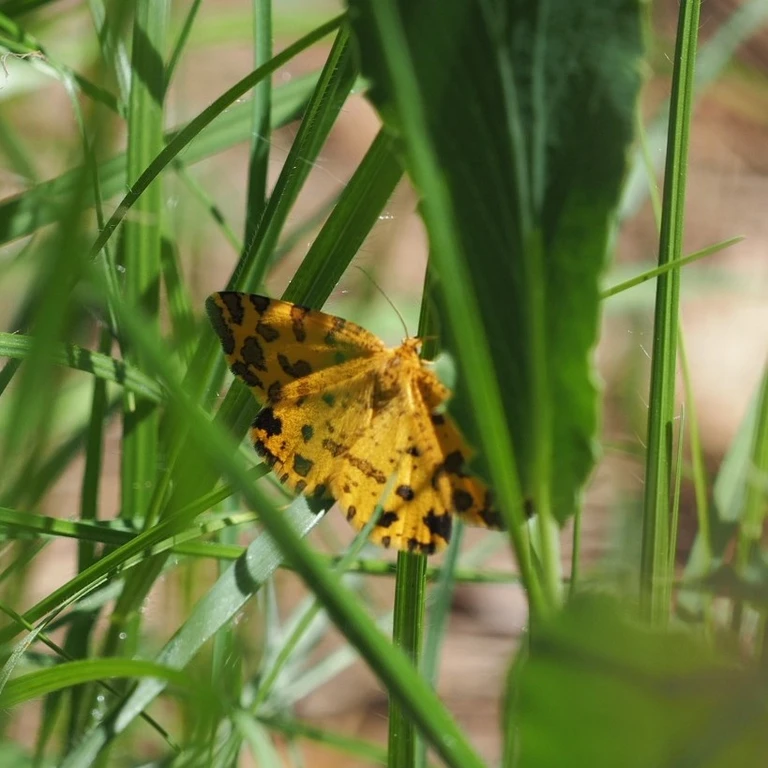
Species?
Pseudopanthera macularia
